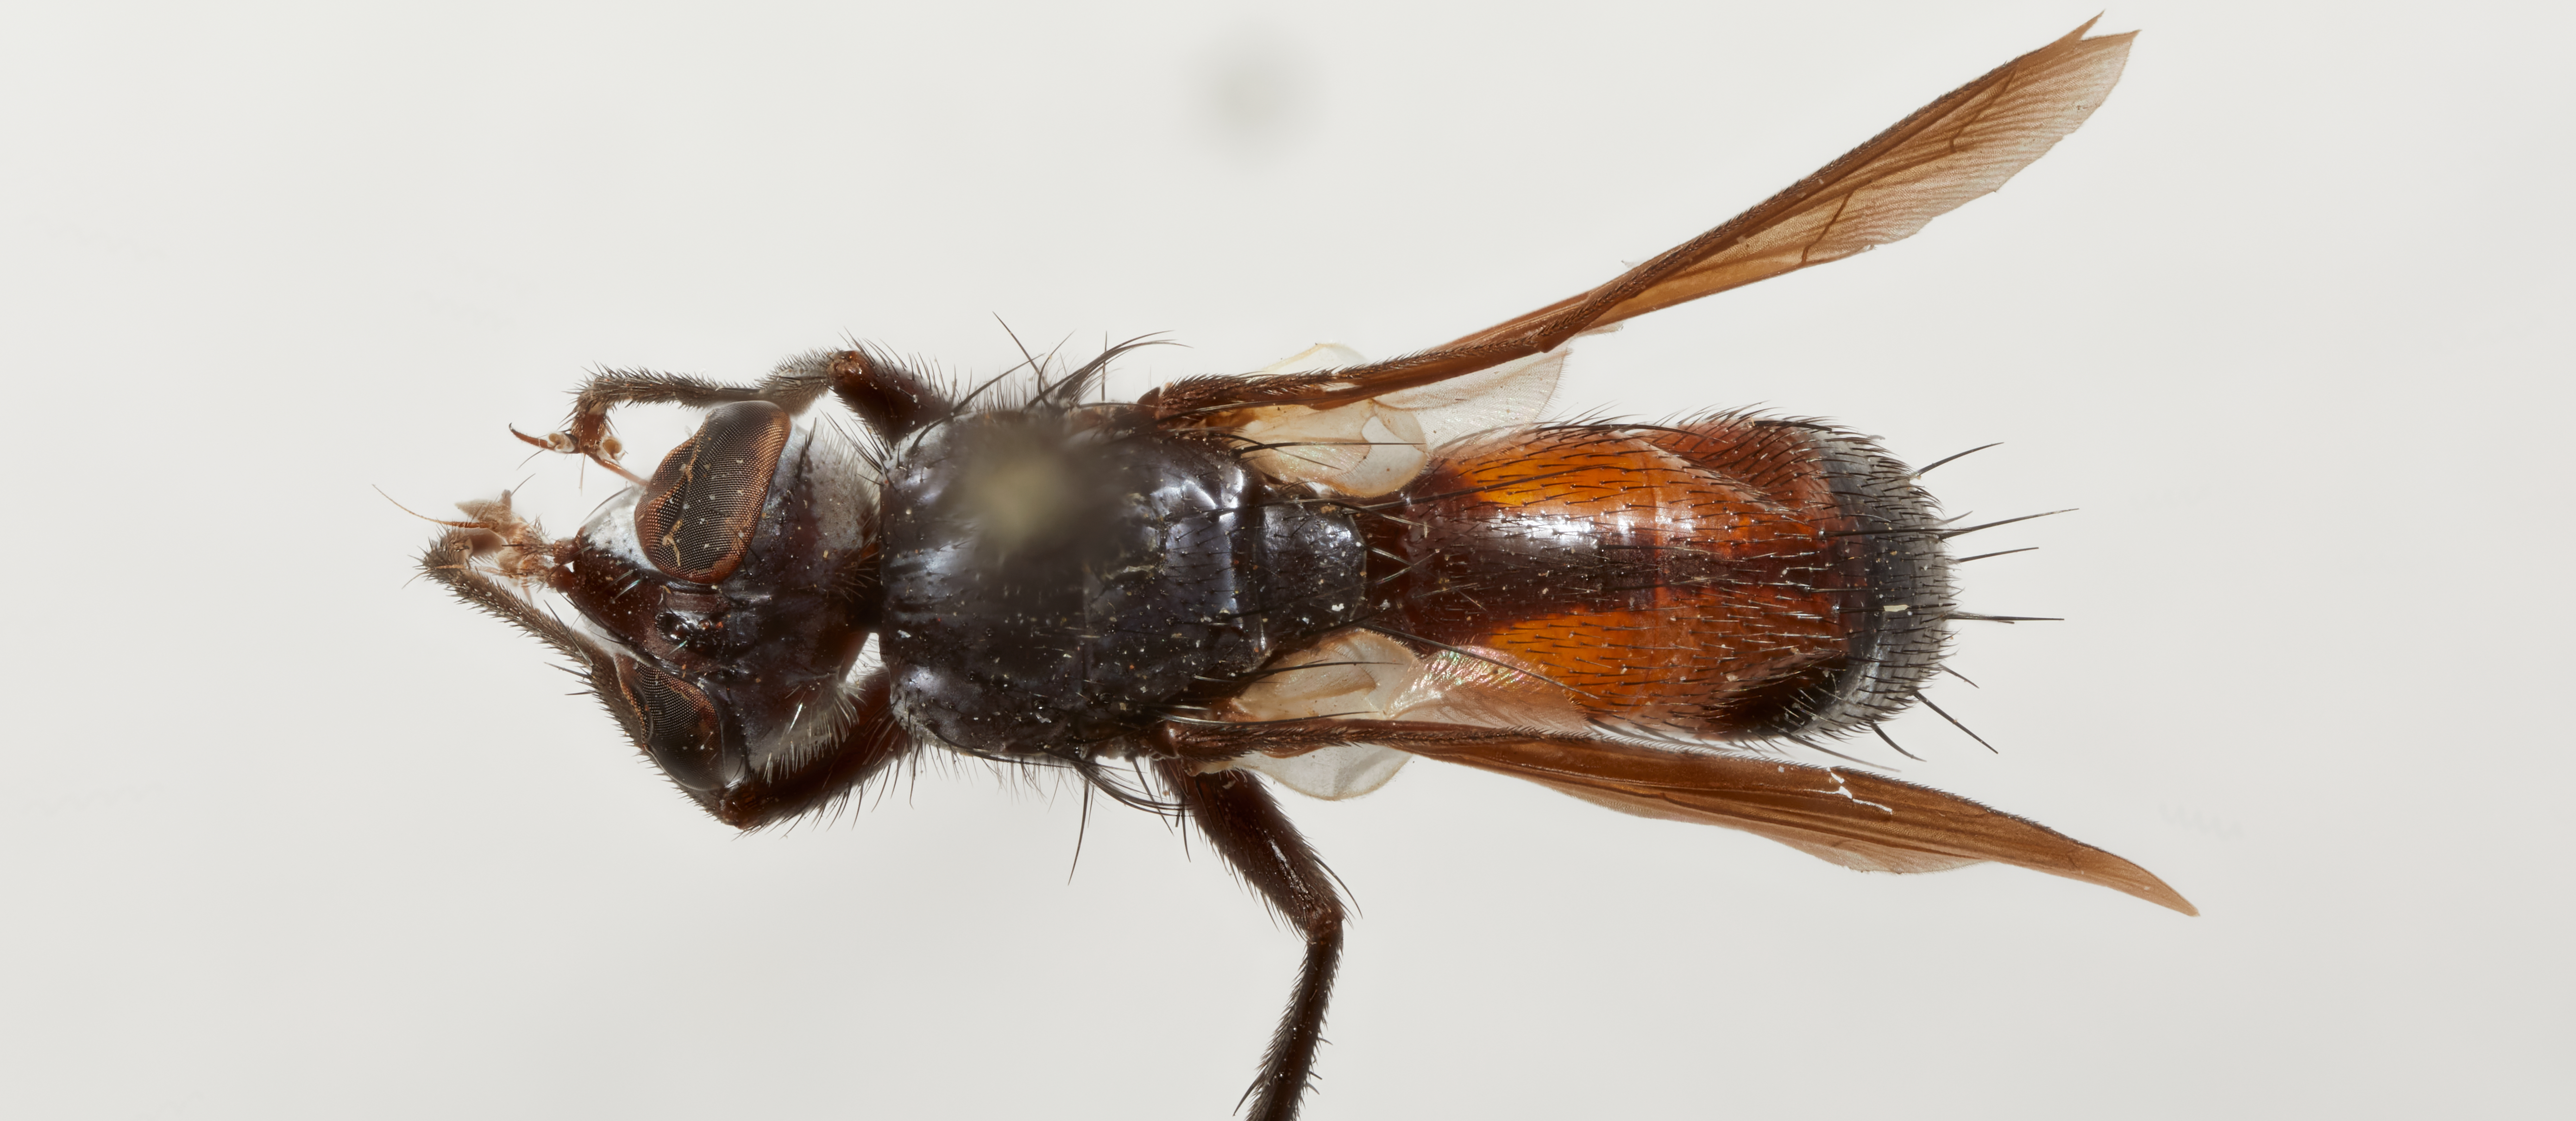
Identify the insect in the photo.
Cylindromyia armata
